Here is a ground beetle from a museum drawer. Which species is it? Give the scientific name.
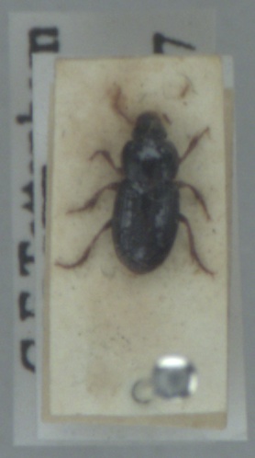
Harpalus pumilus
